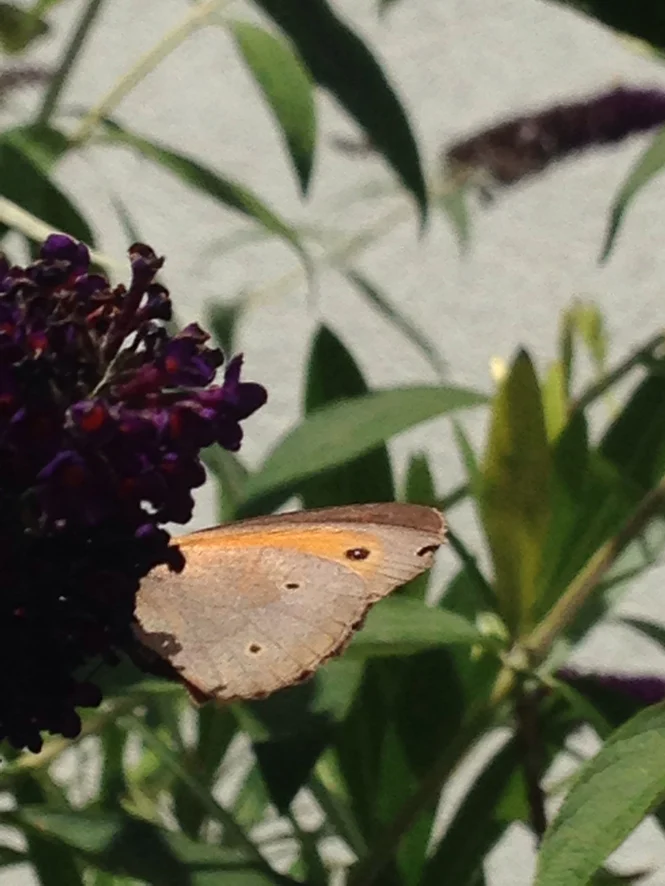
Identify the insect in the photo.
Maniola jurtina
